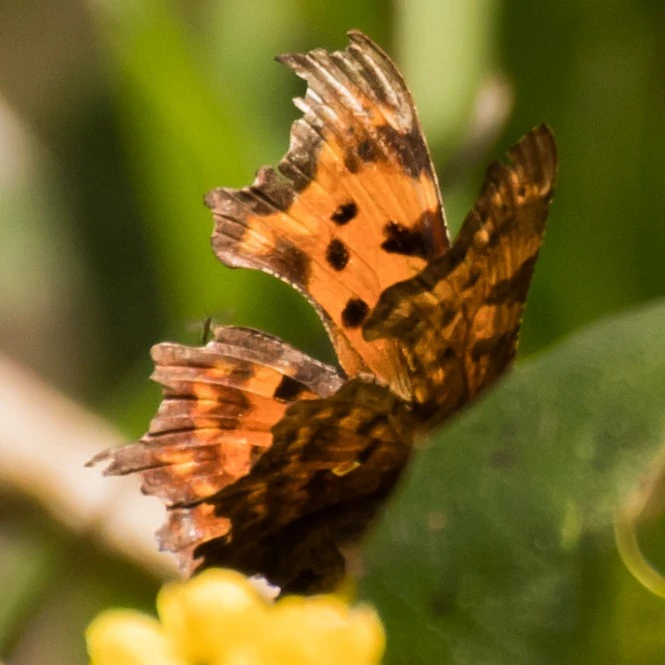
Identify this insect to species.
Polygonia c-album
